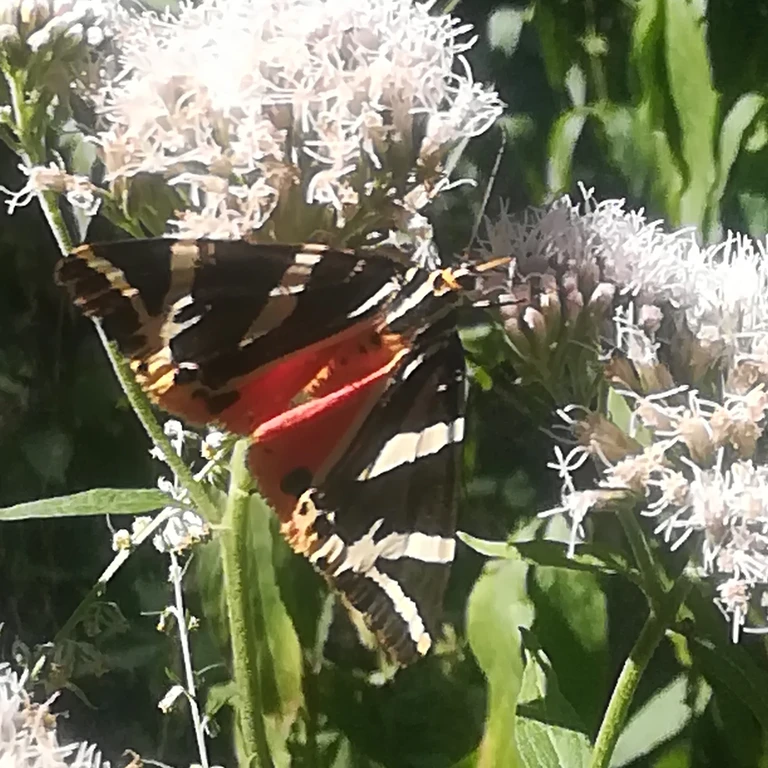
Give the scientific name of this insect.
Euplagia quadripunctaria
